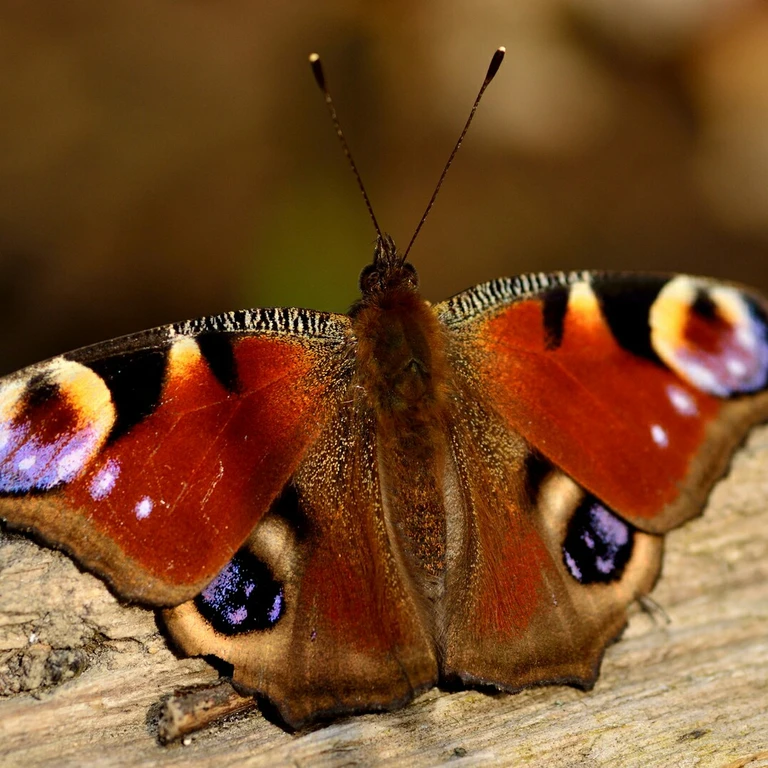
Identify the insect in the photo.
Aglais io
